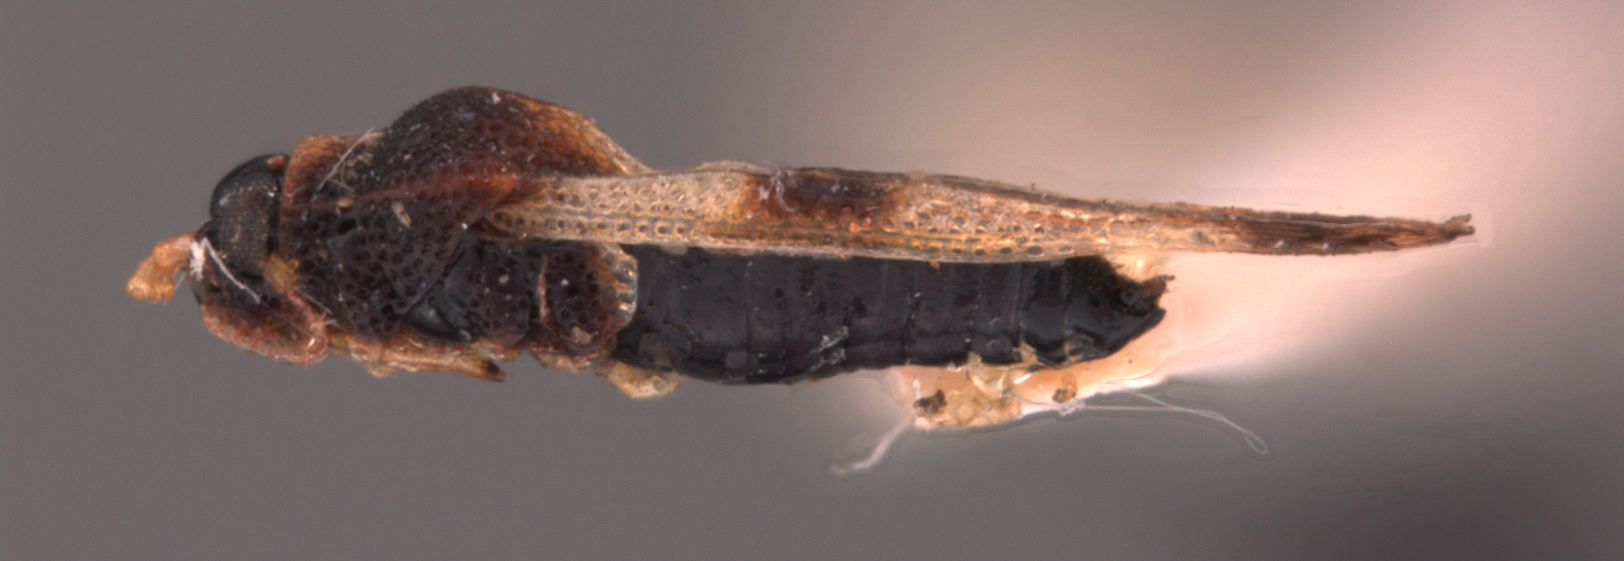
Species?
Amblystira morrisoni
